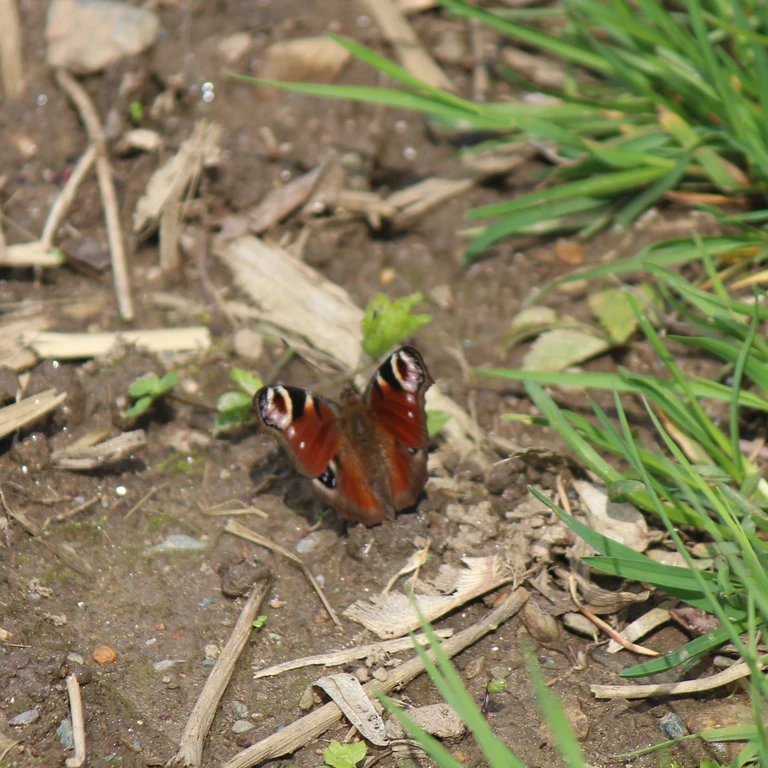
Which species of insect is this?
Aglais io
